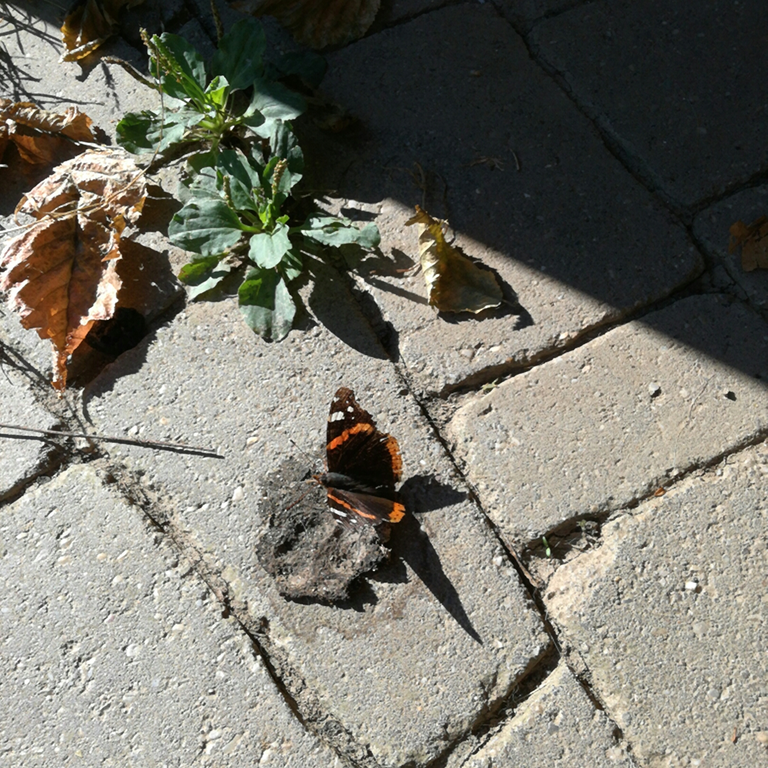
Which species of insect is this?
Vanessa atalanta
